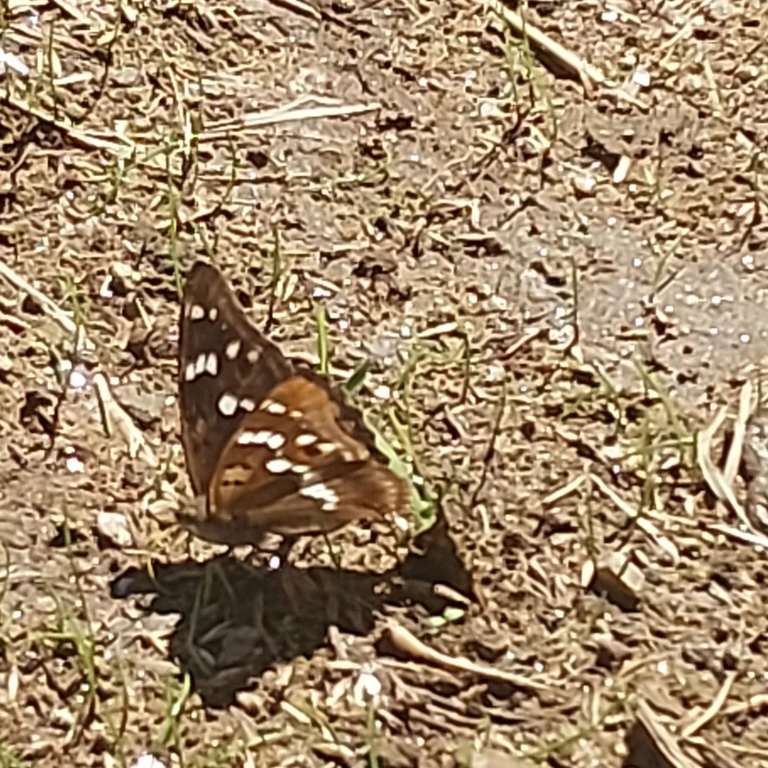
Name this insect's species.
Apatura ilia
